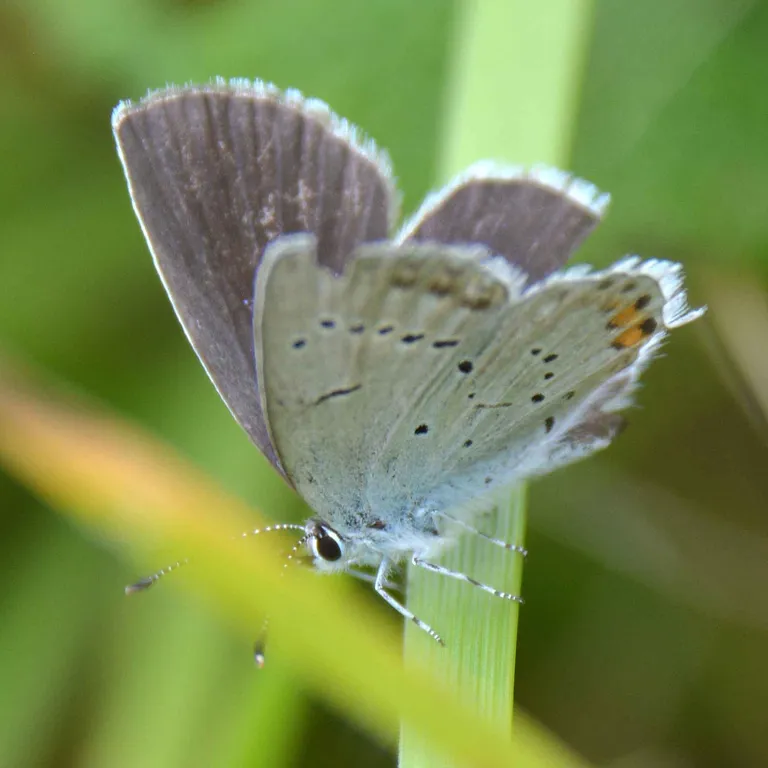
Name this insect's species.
Cupido argiades (also Elkalyce argiades)
